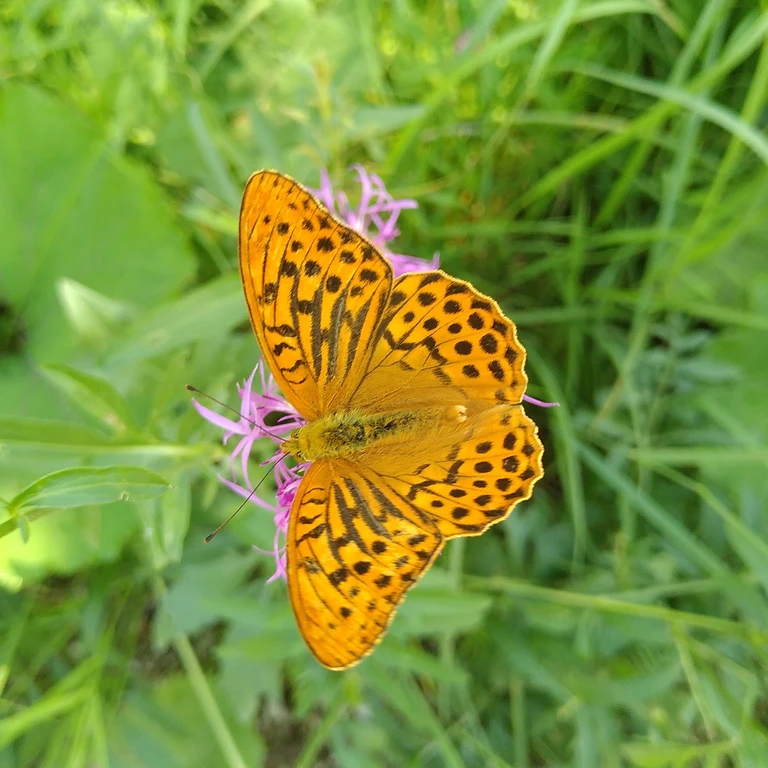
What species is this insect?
Argynnis paphia
